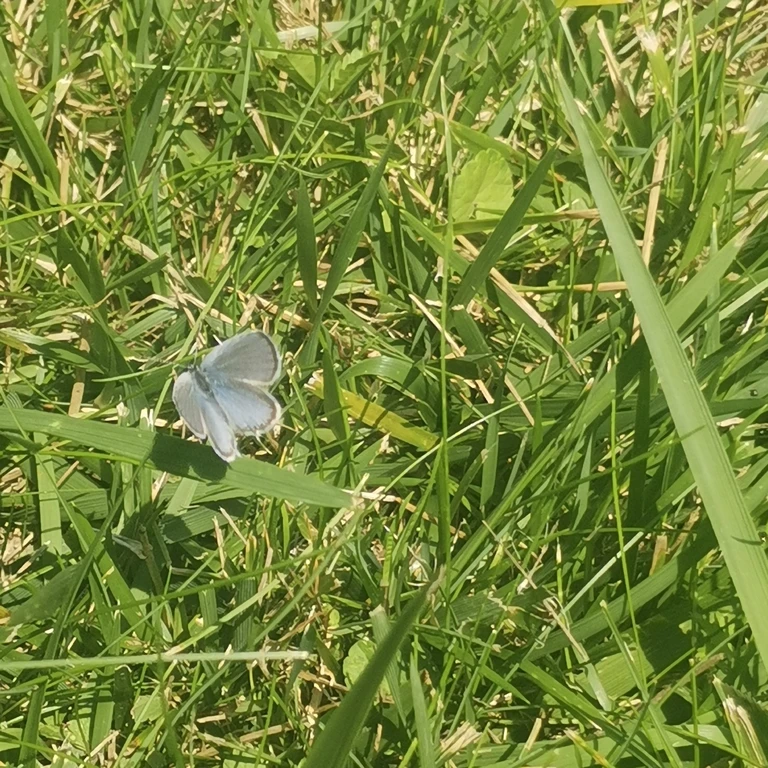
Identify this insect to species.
Cupido argiades (also Elkalyce argiades)
